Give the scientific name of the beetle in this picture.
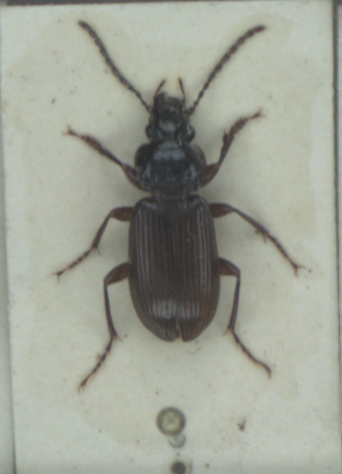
Pterostichus nigrita
